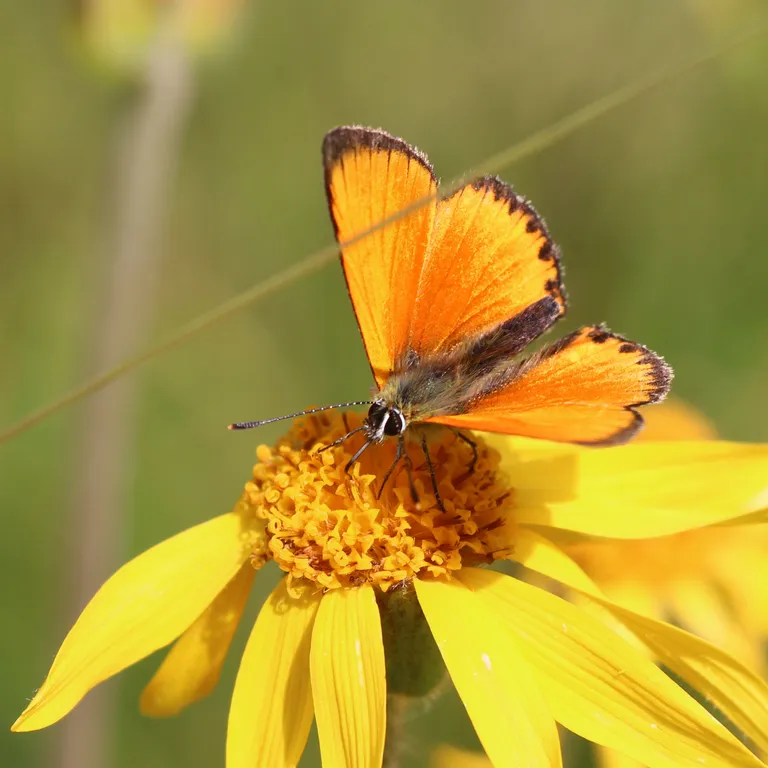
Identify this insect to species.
Lycaena virgaureae
